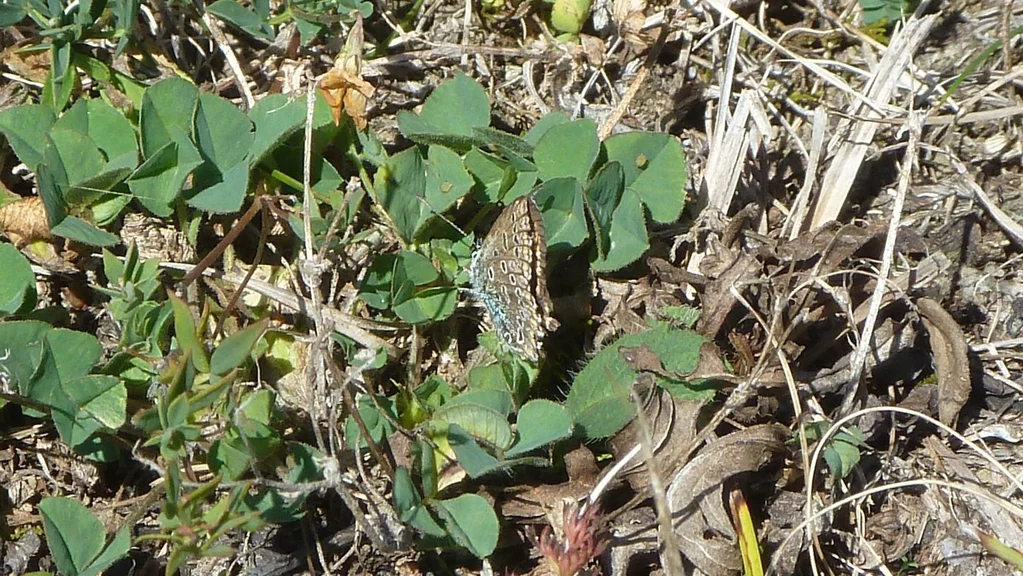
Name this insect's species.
Polyommatus icarus
